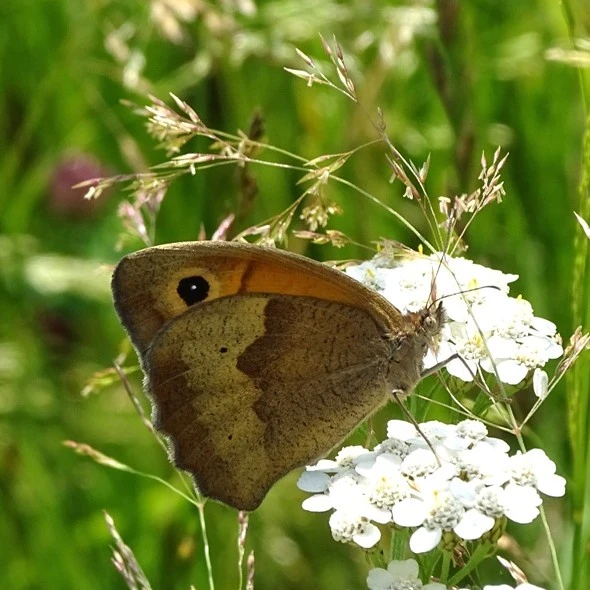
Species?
Maniola jurtina
